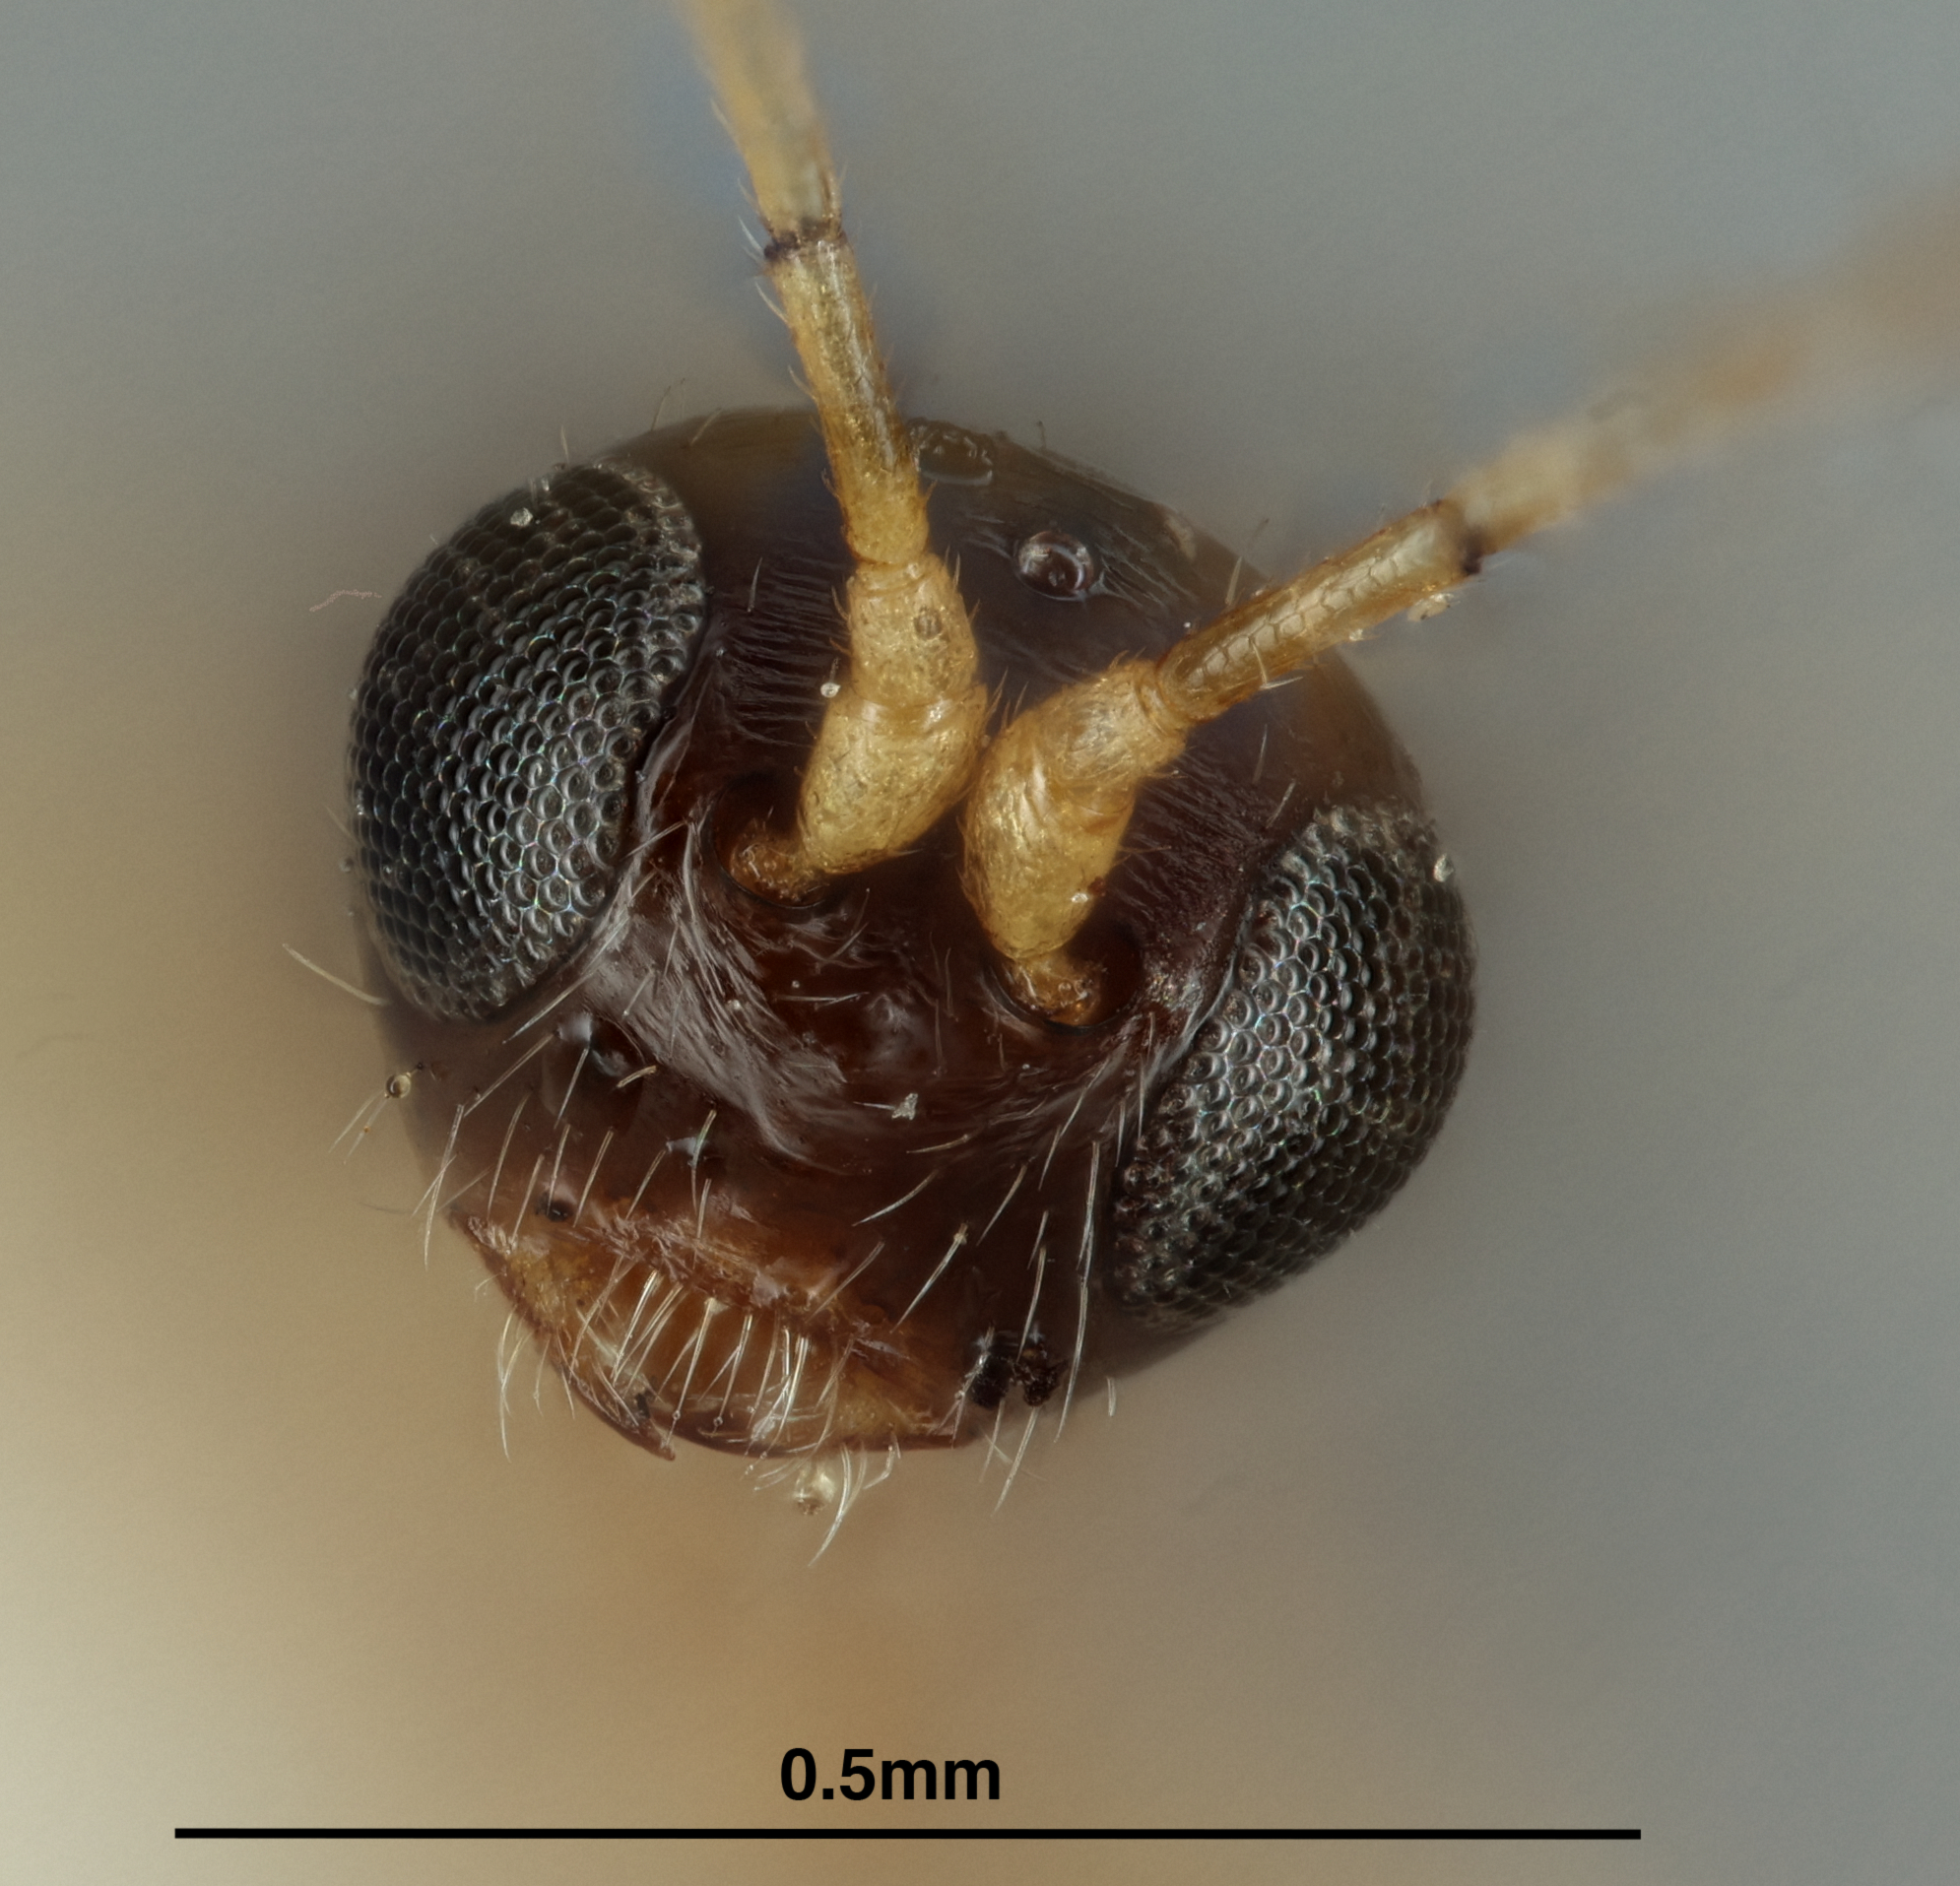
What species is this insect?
Coiba jeffersoni
